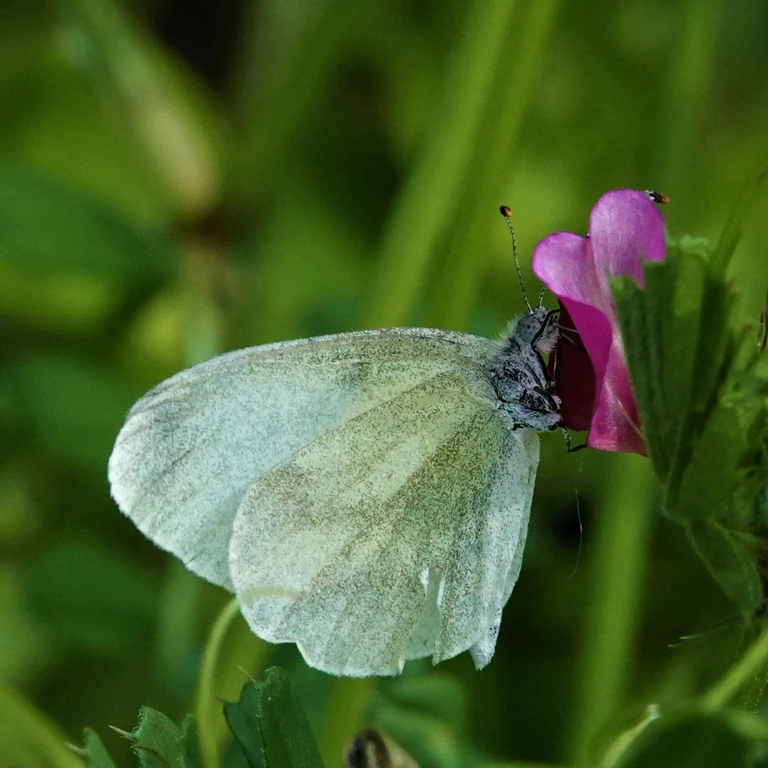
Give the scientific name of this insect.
Leptidea sinapis/juvernica
